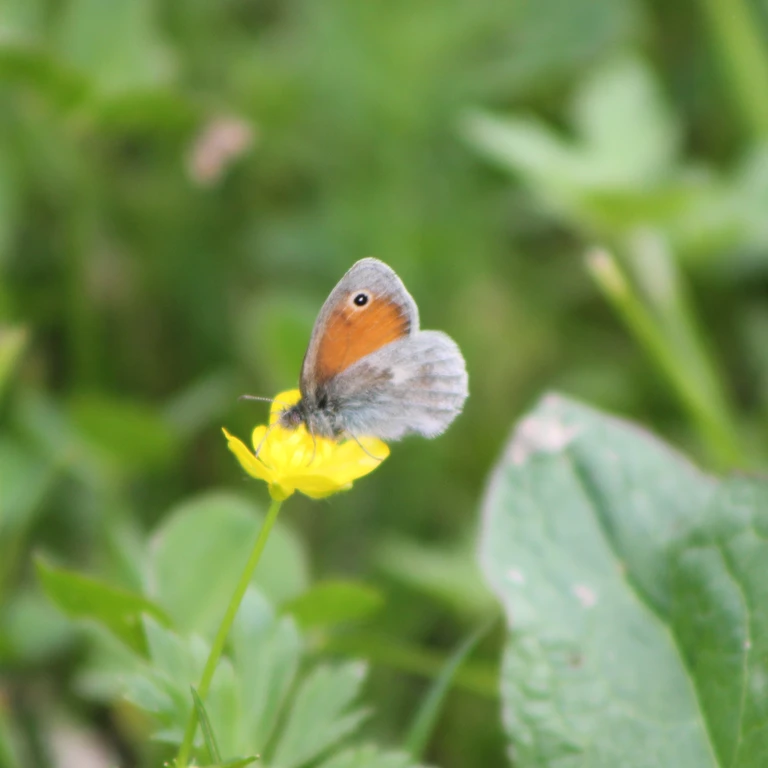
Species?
Coenonympha pamphilus
